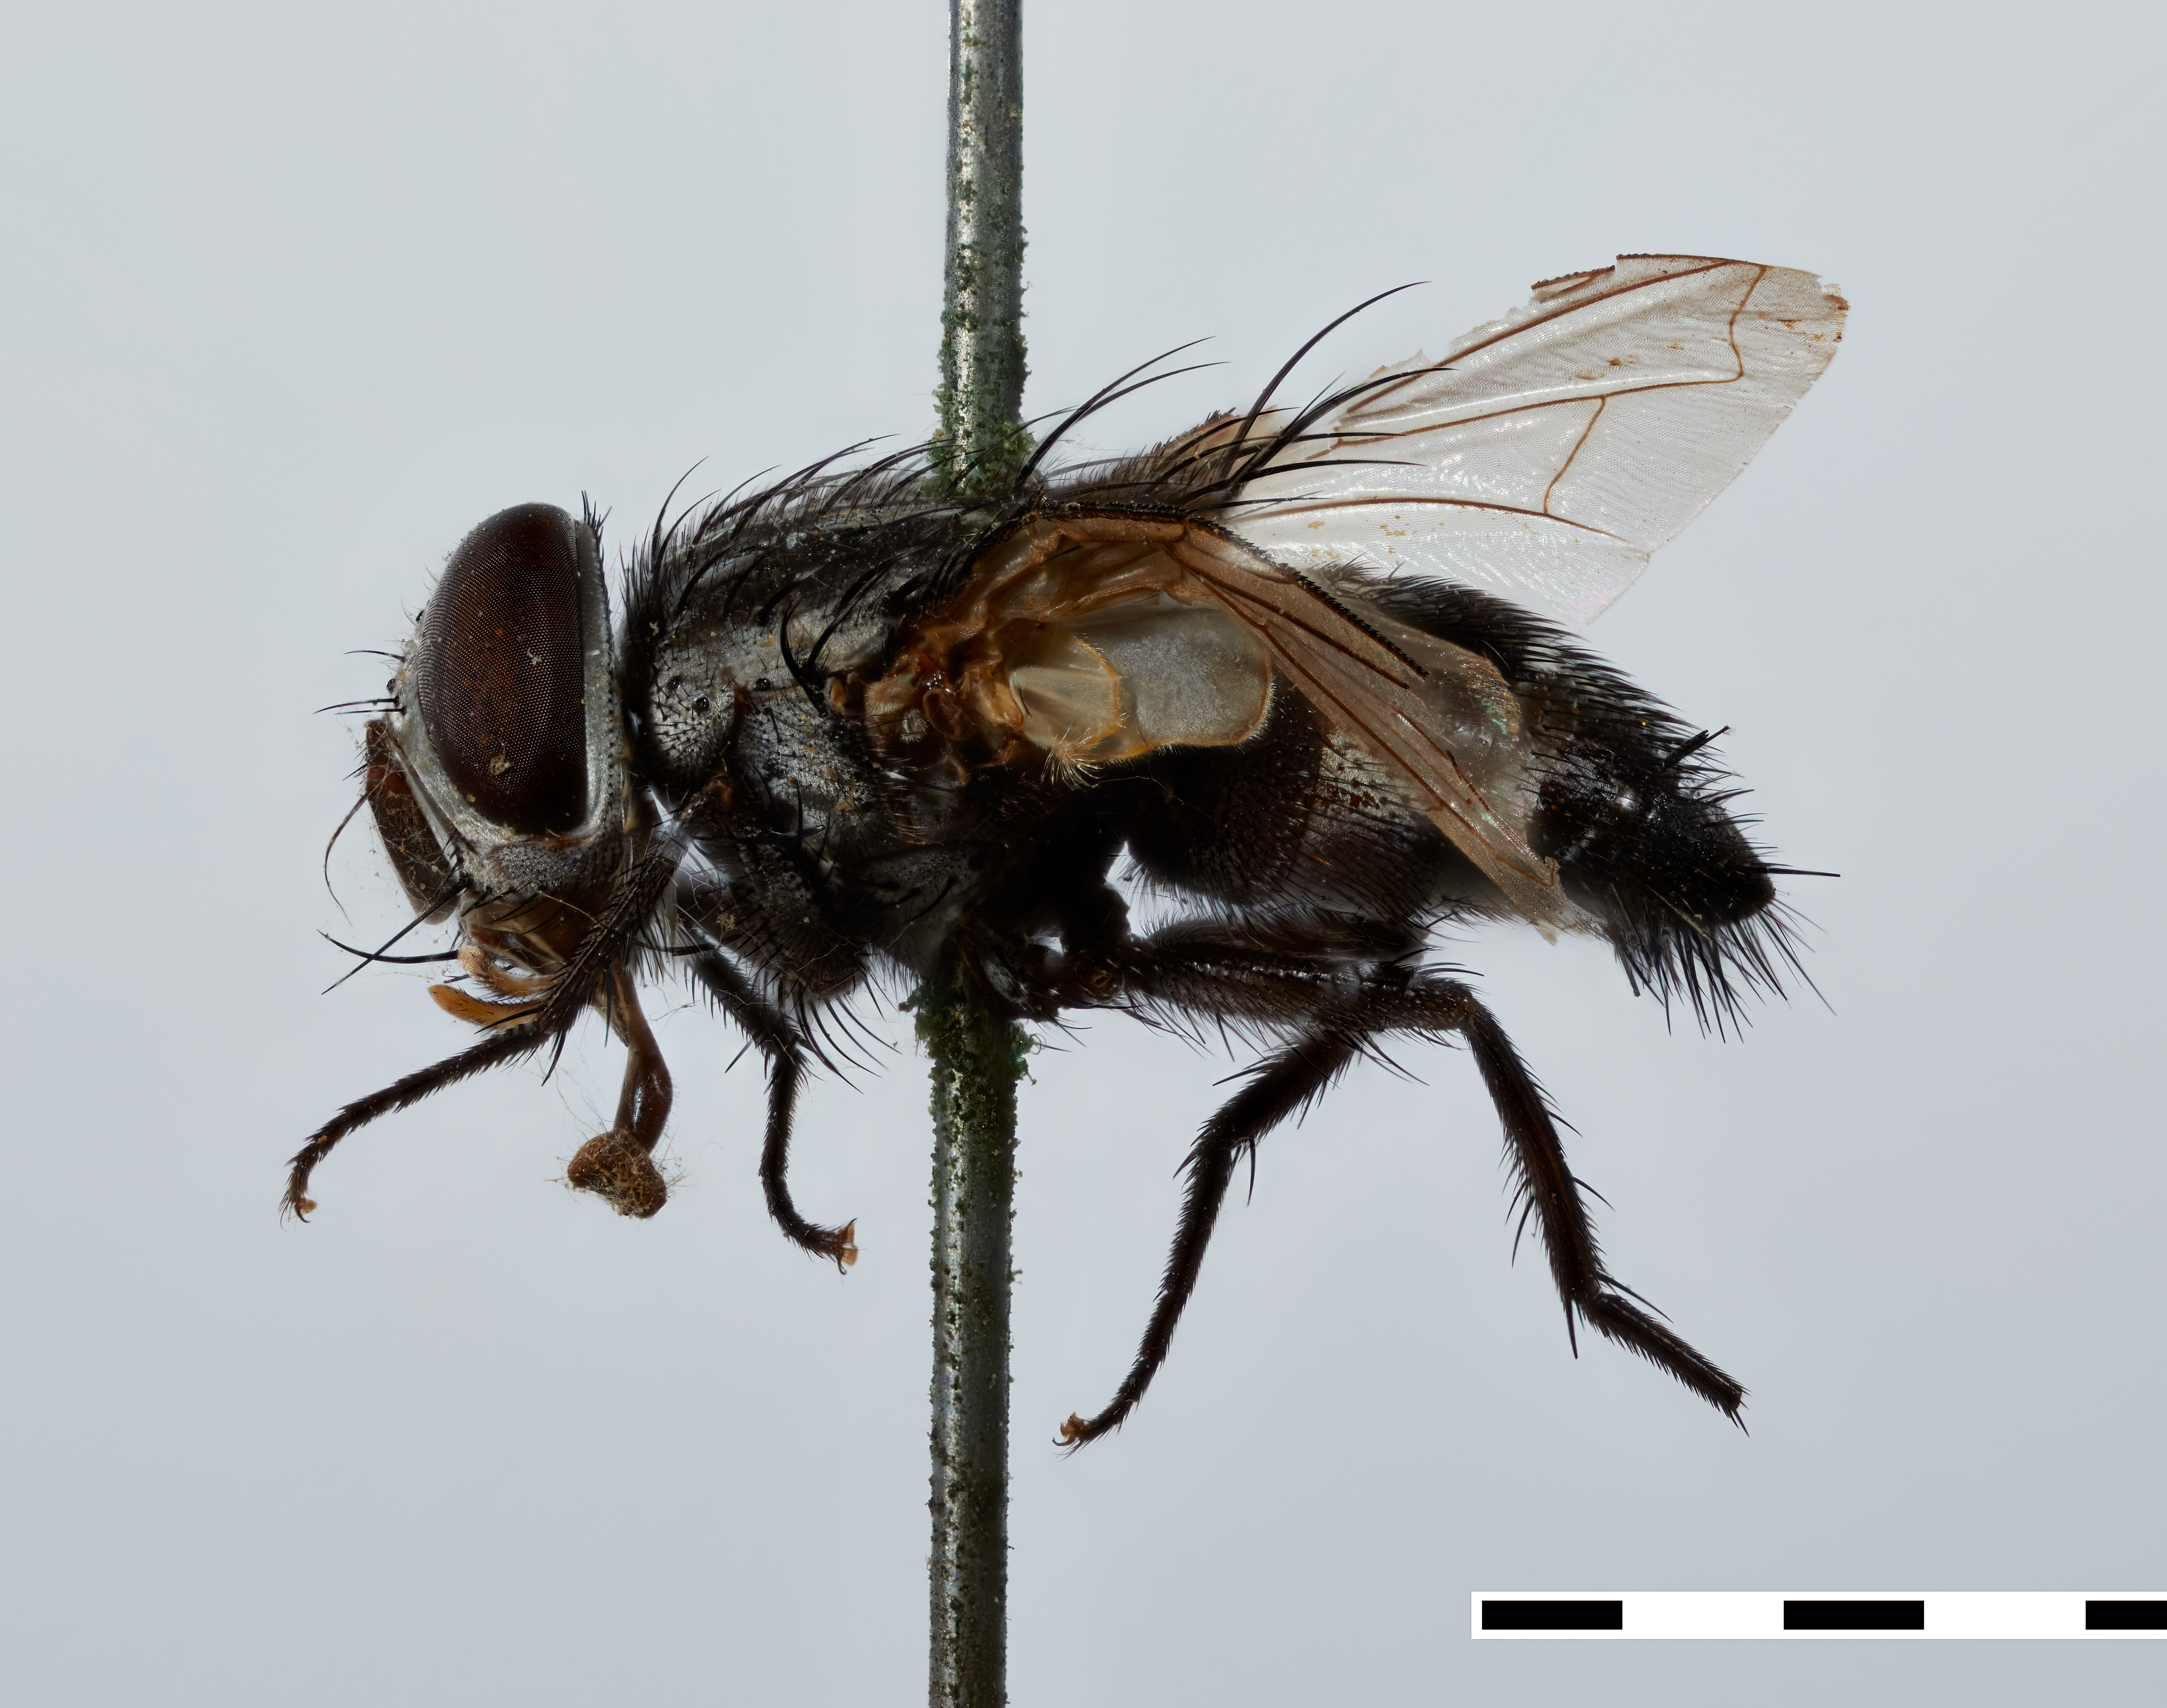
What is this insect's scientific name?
Sturmiodoria facialis
